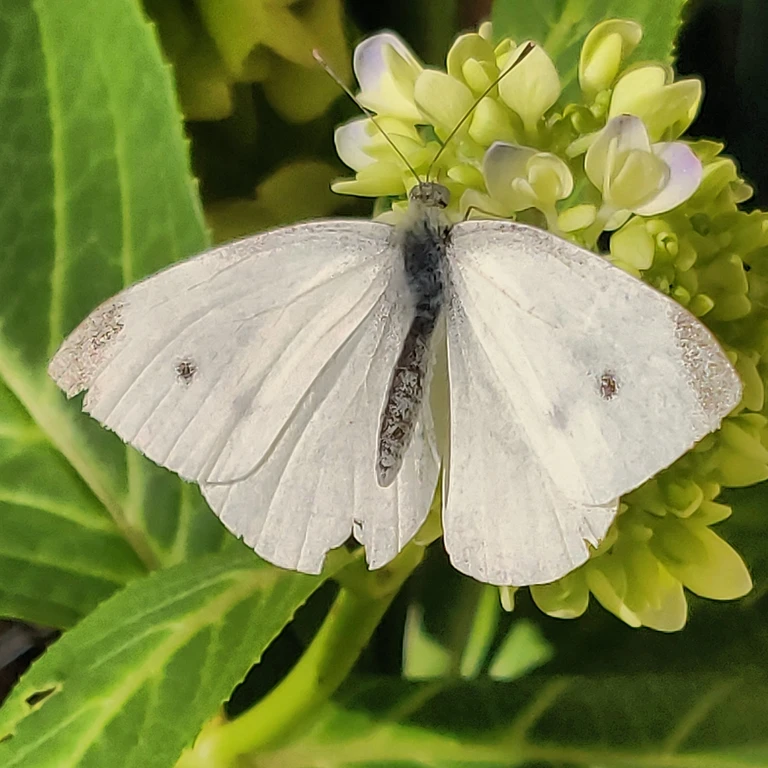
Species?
Pieris rapae
